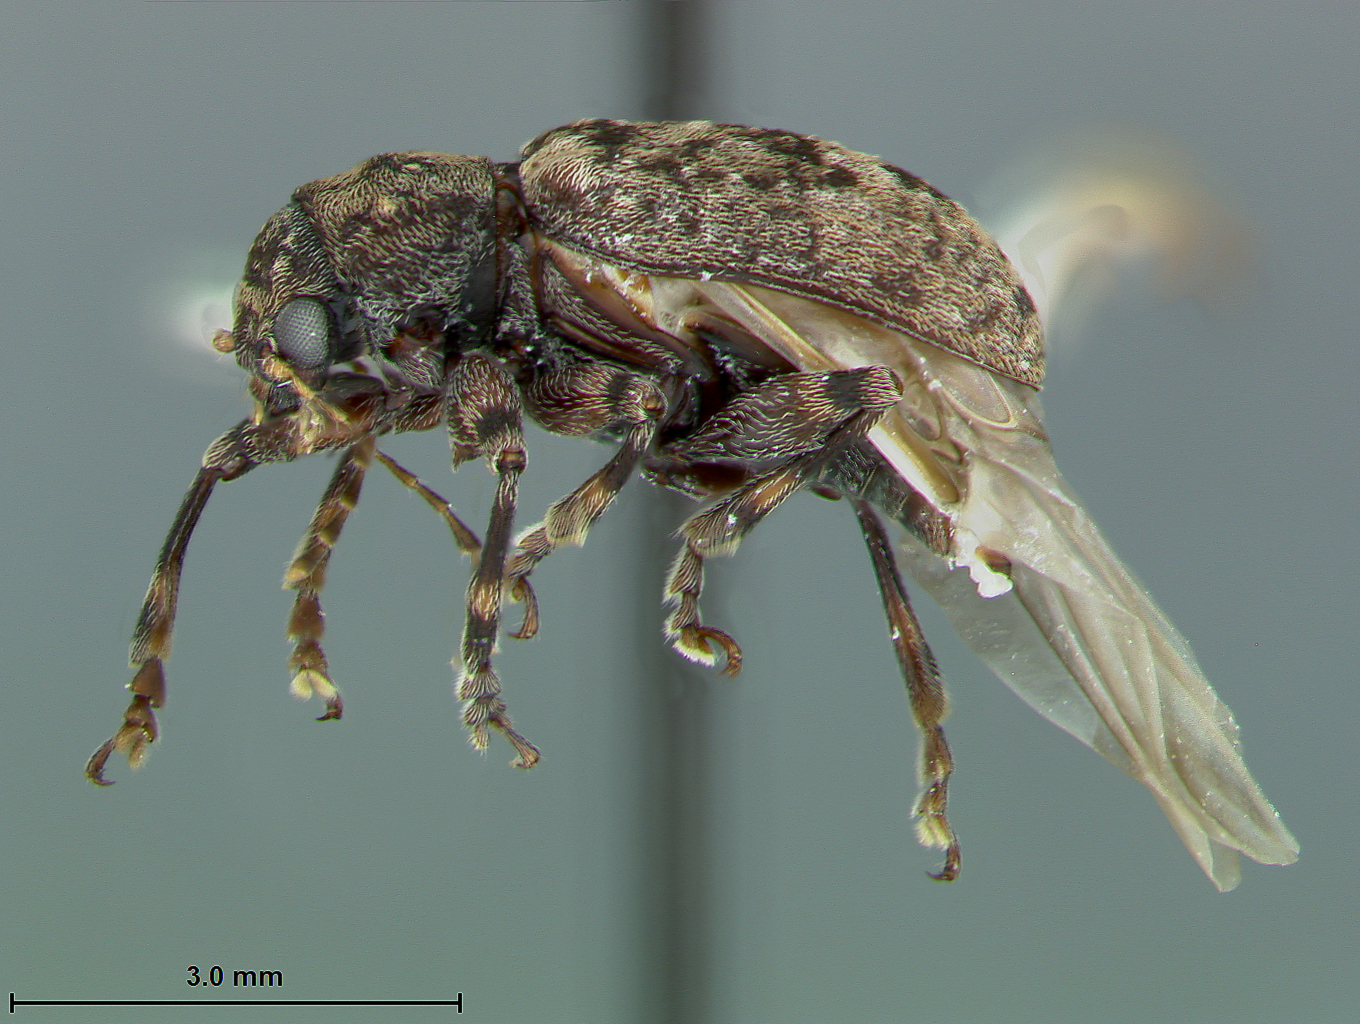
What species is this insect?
Xanthonia flavoannulata
